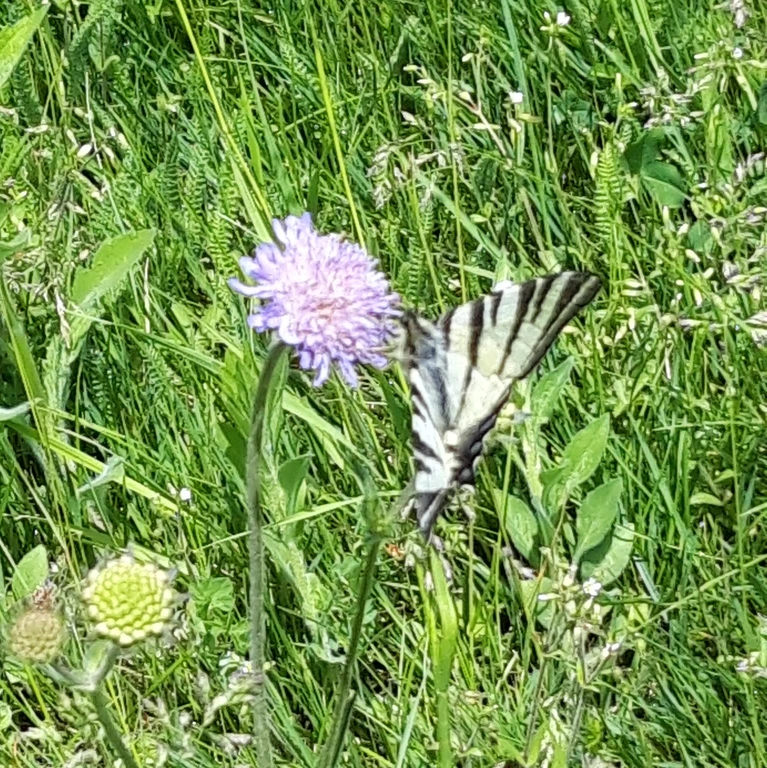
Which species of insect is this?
Iphiclides podalirius
